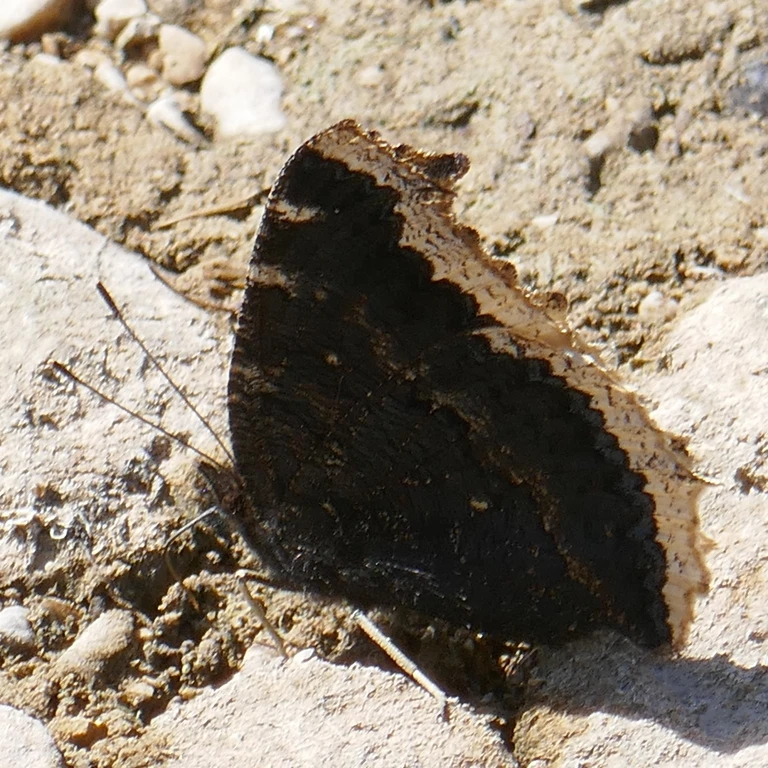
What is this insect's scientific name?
Nymphalis antiopa
